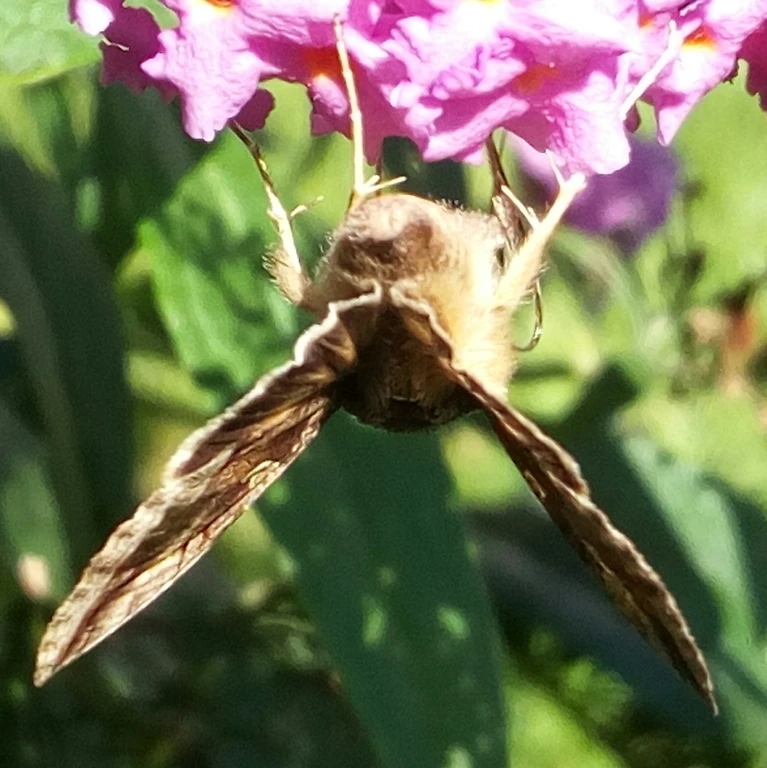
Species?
Autographa gamma
